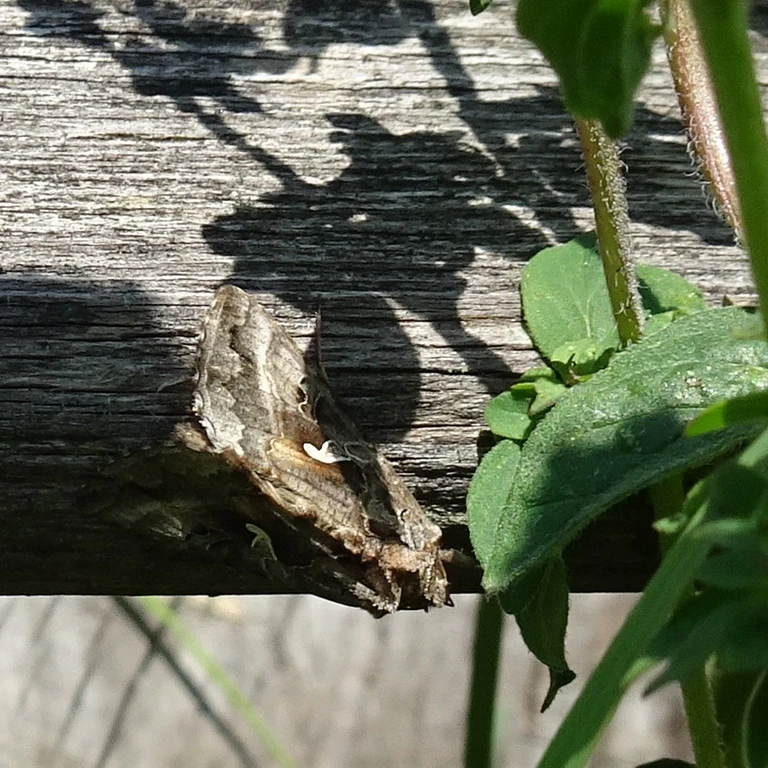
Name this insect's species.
Autographa gamma
